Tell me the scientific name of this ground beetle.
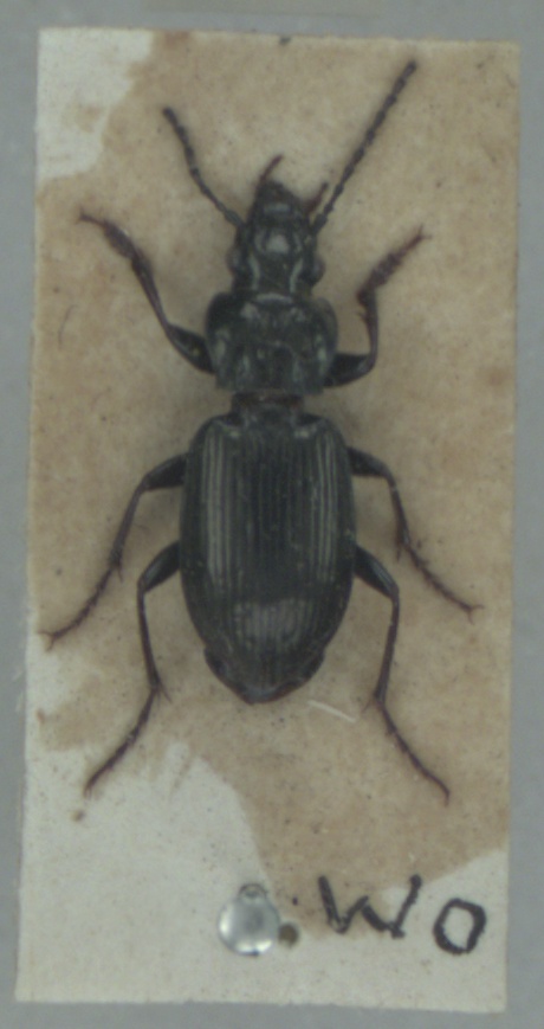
Pterostichus oblongopunctatus
